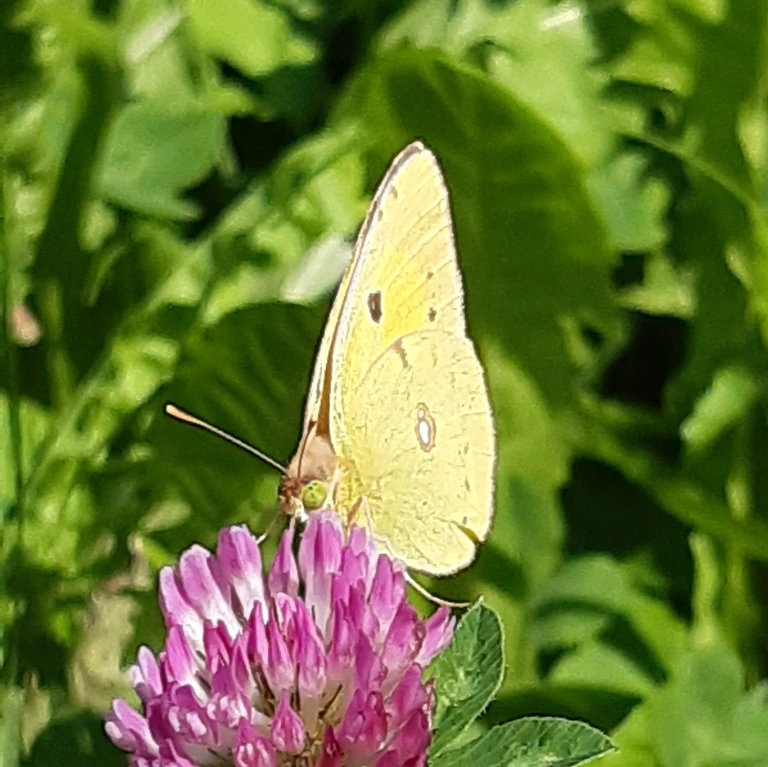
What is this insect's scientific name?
Colias croceus
